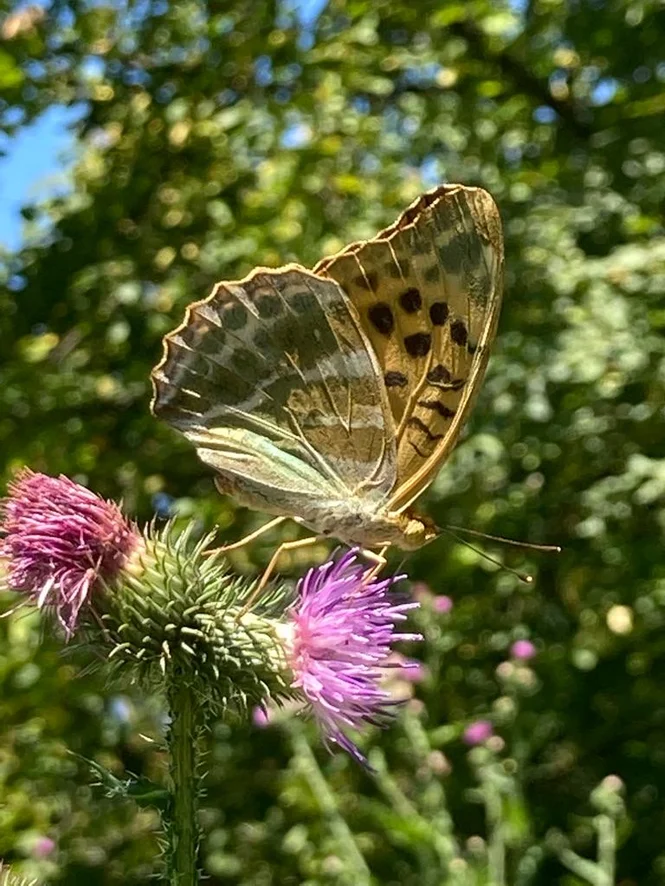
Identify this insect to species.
Argynnis paphia
